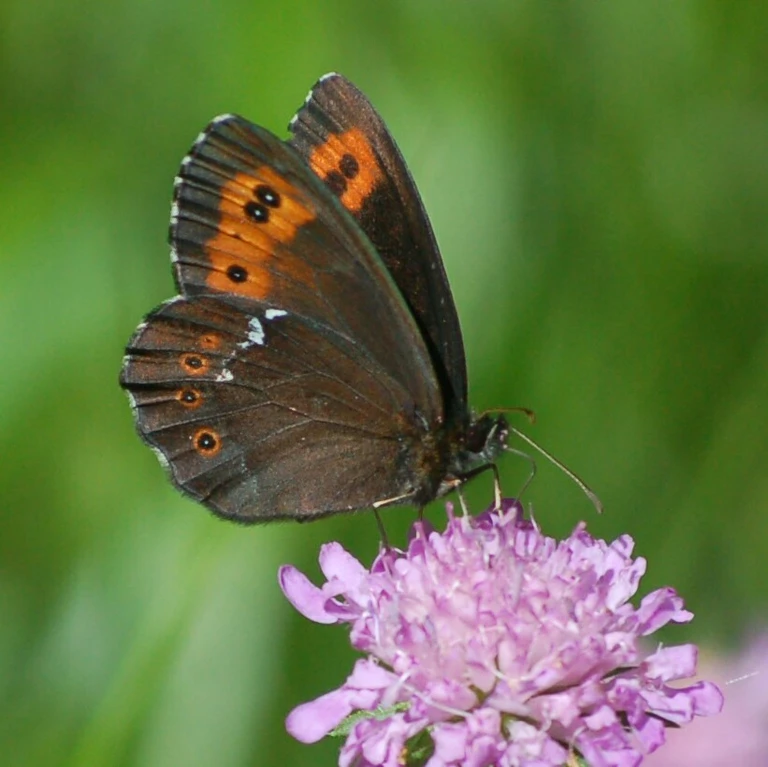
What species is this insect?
Erebia ligea
